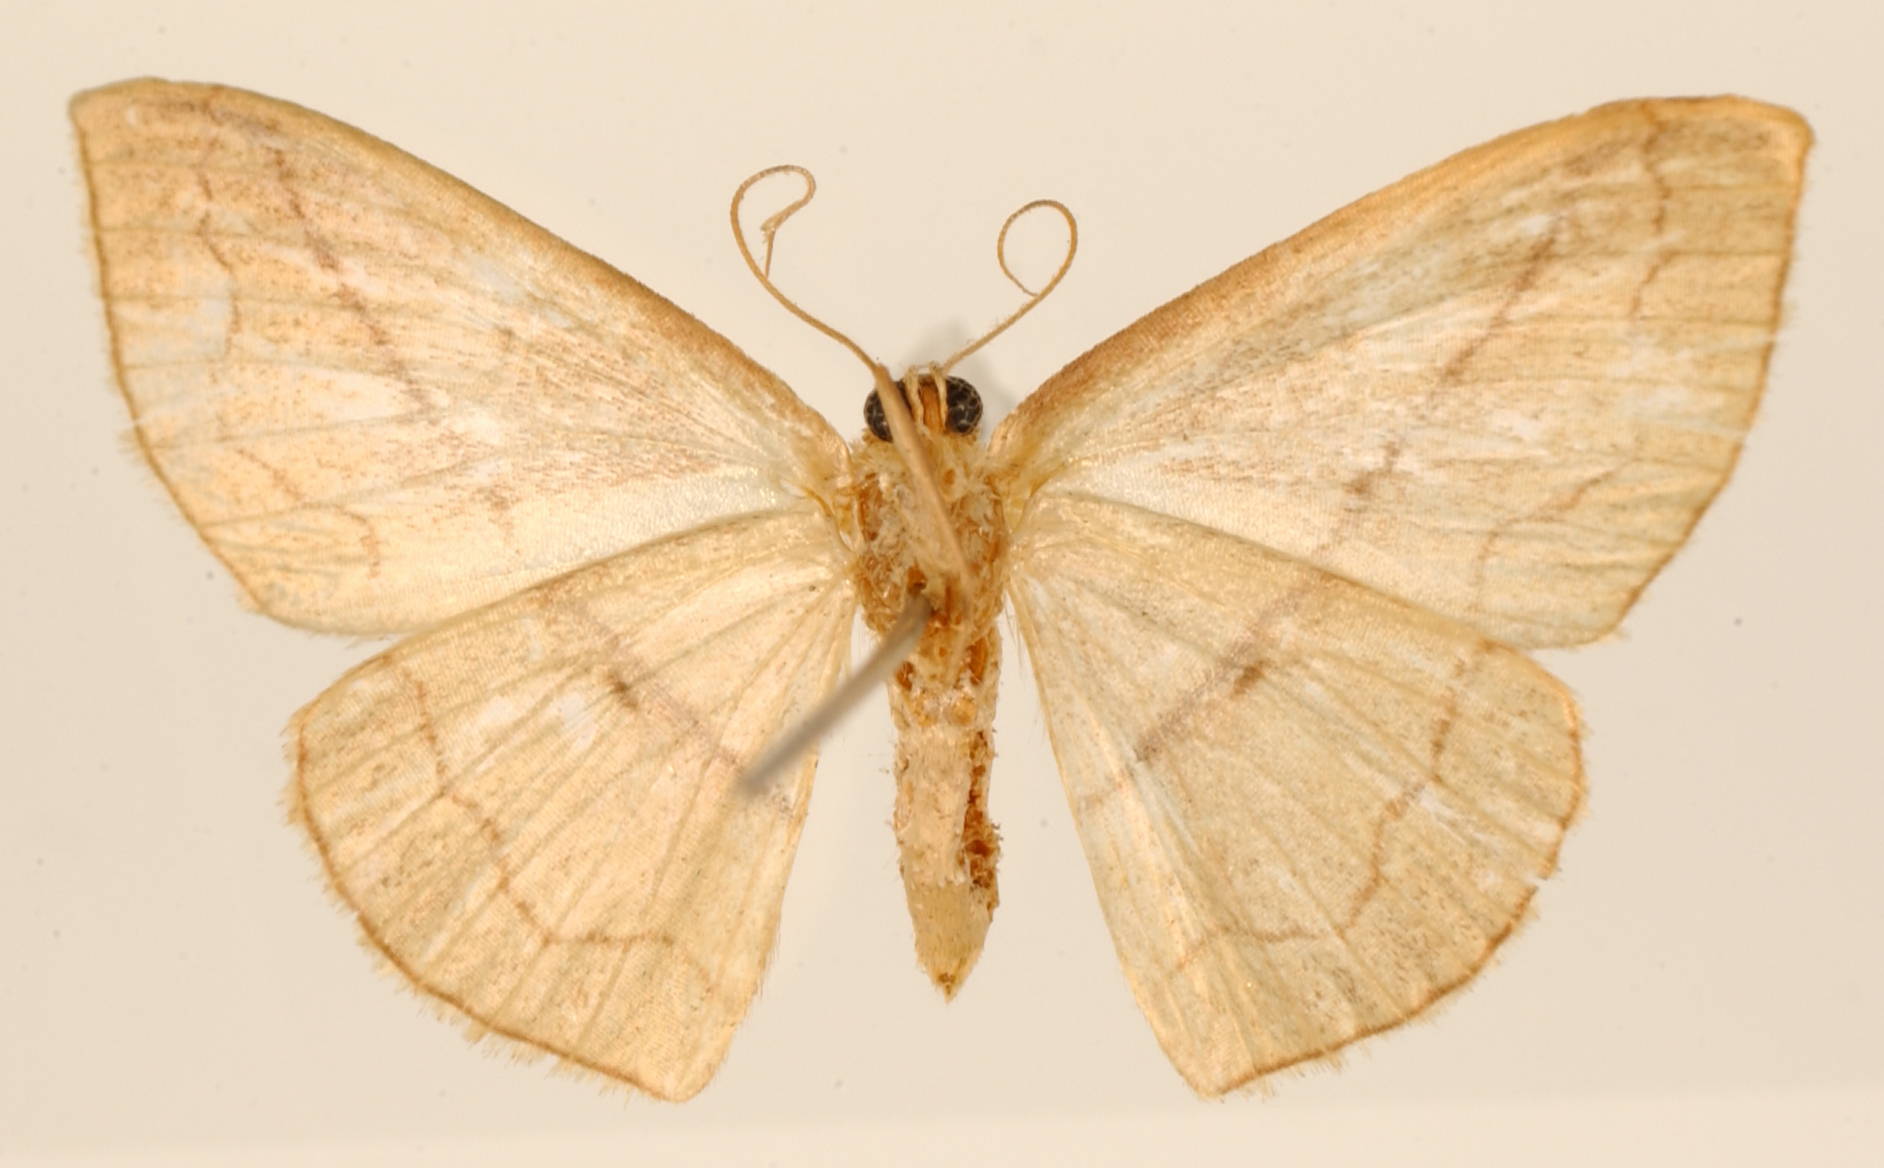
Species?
Cnemodes plerta
